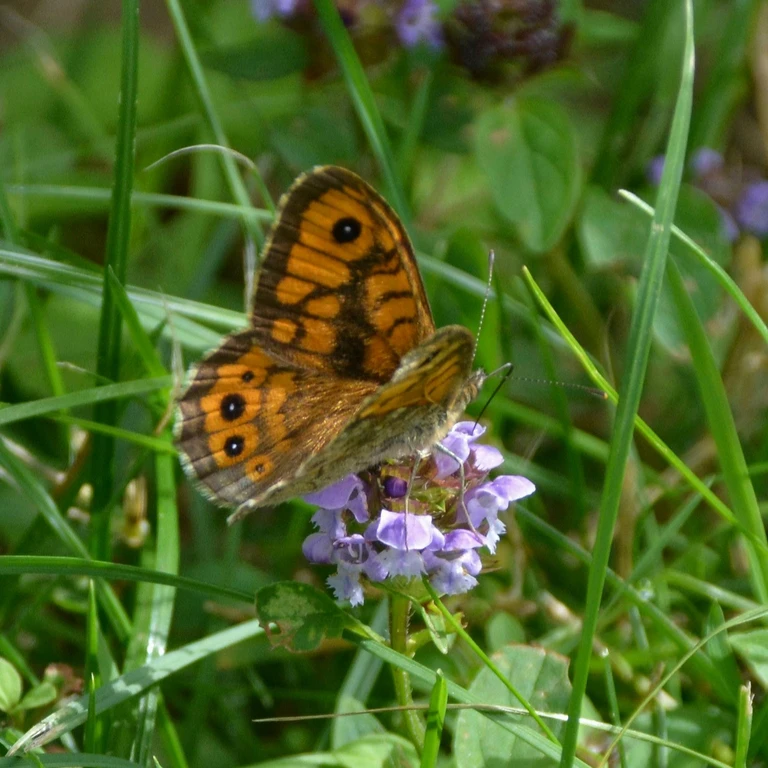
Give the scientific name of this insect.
Lasiommata megera (also Pararge megera)
